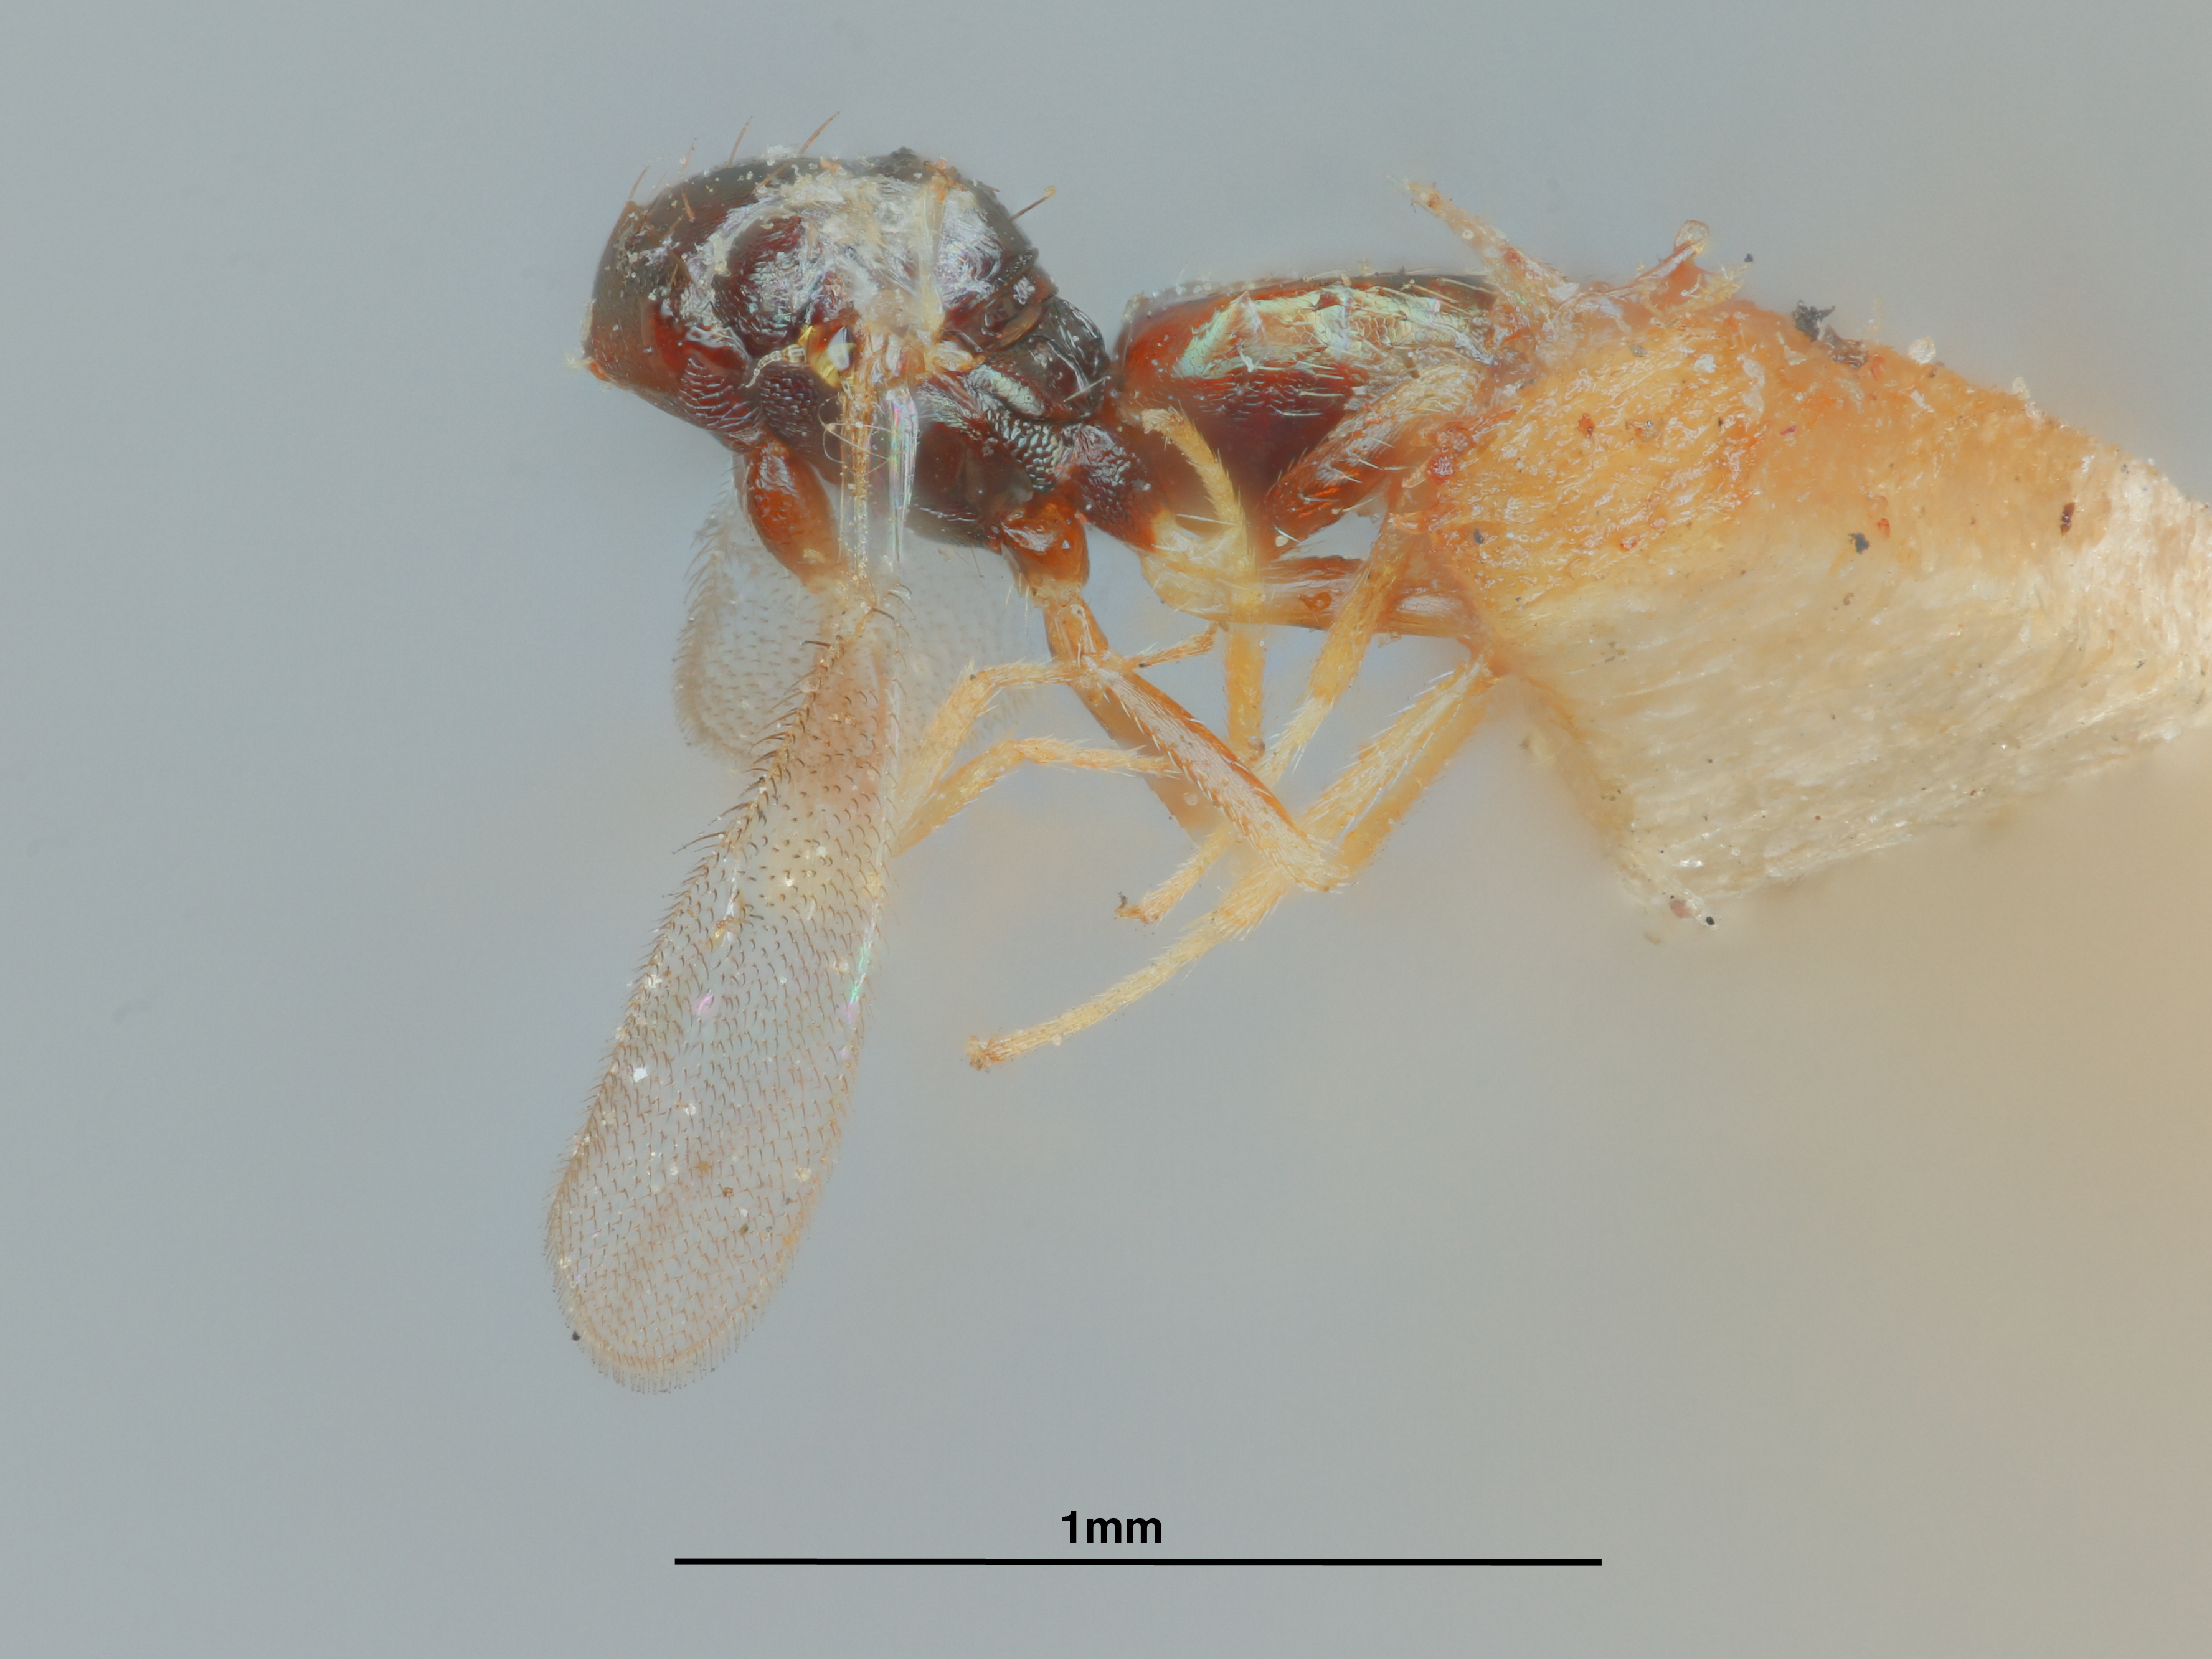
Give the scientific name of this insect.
Tetrastichus johnsoni
